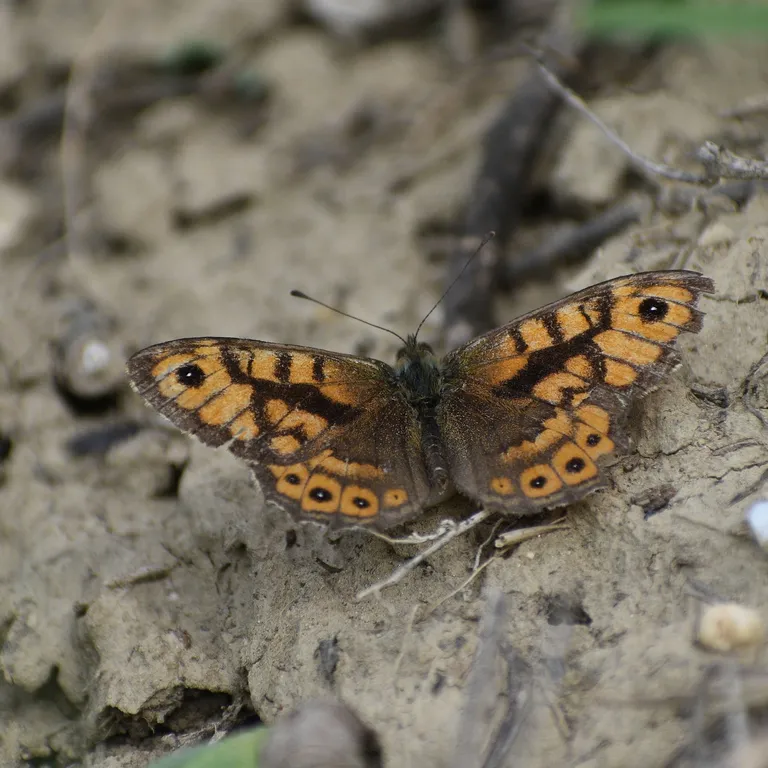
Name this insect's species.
Lasiommata megera (also Pararge megera)
